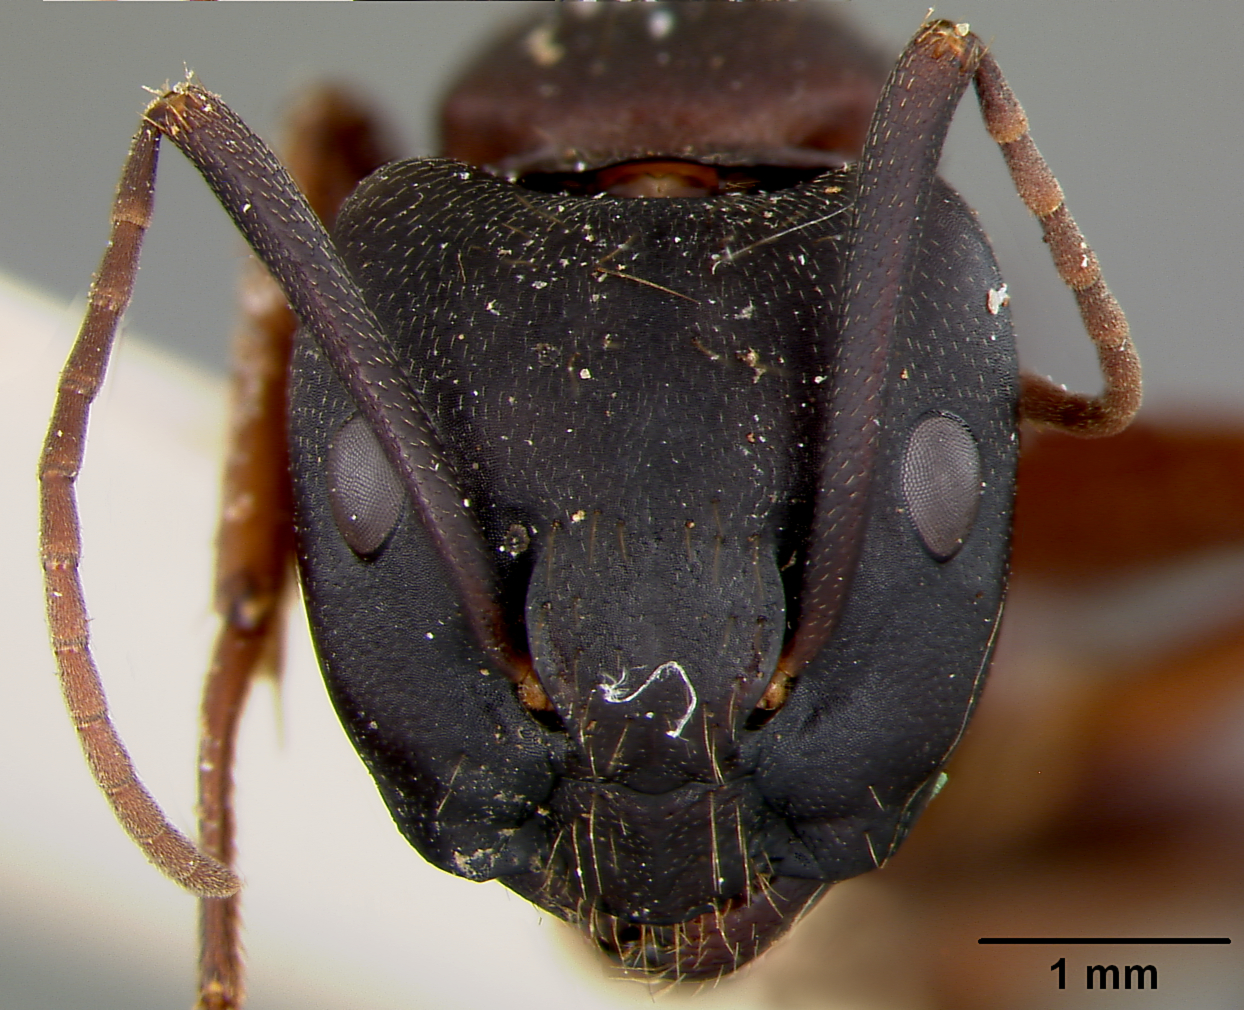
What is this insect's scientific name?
Camponotus maculatus
